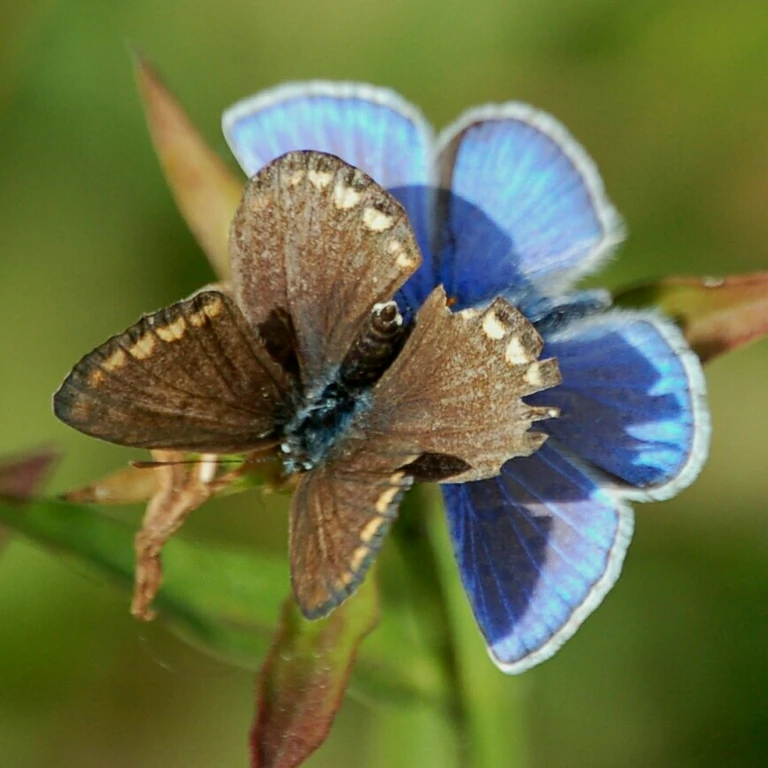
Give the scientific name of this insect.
Polyommatus icarus
